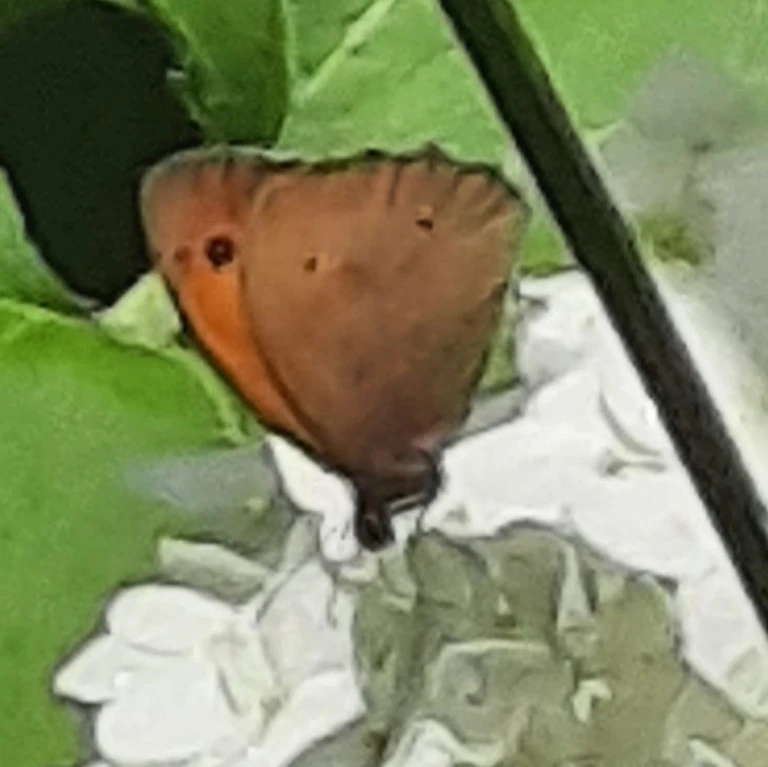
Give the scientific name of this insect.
Maniola jurtina
